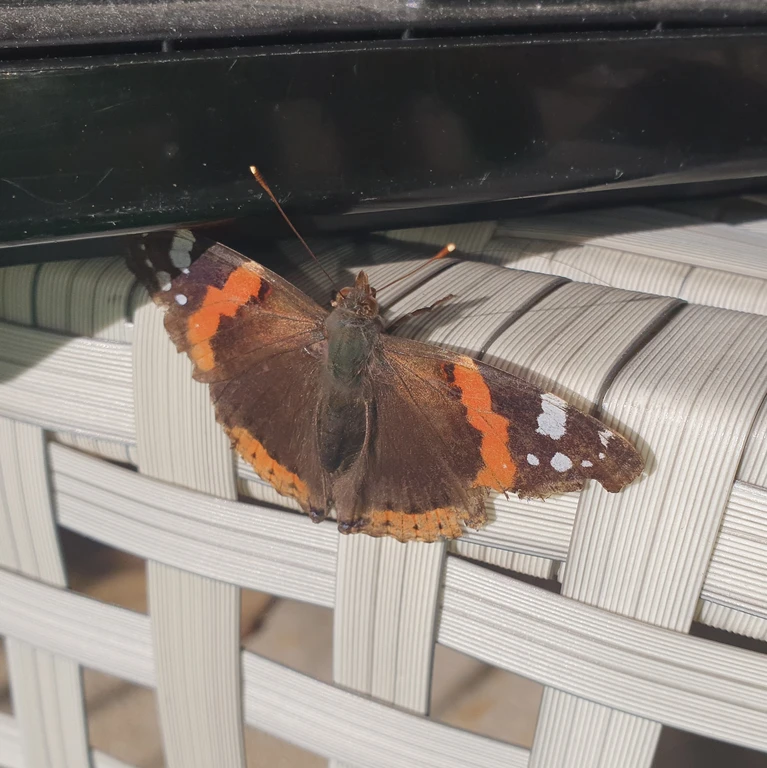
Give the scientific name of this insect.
Vanessa atalanta
